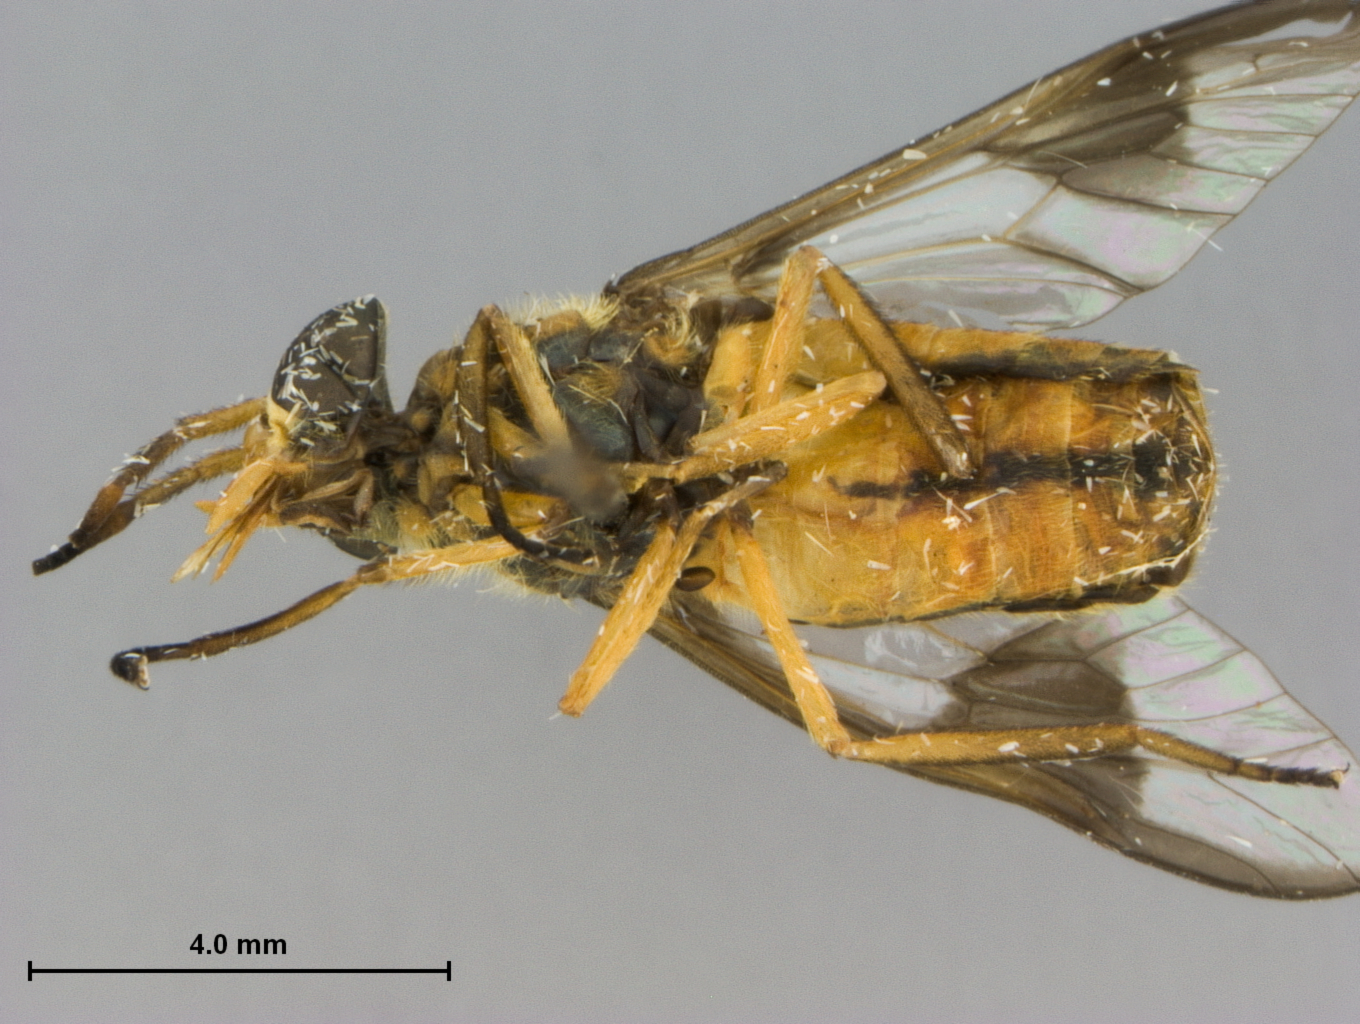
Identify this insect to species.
Chrysops striatula
